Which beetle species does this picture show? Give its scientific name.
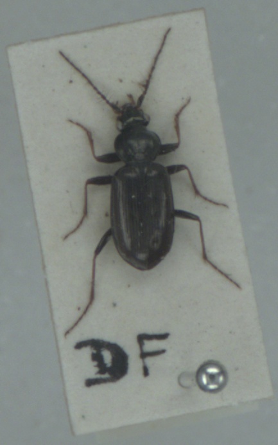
Loricera pilicornis
